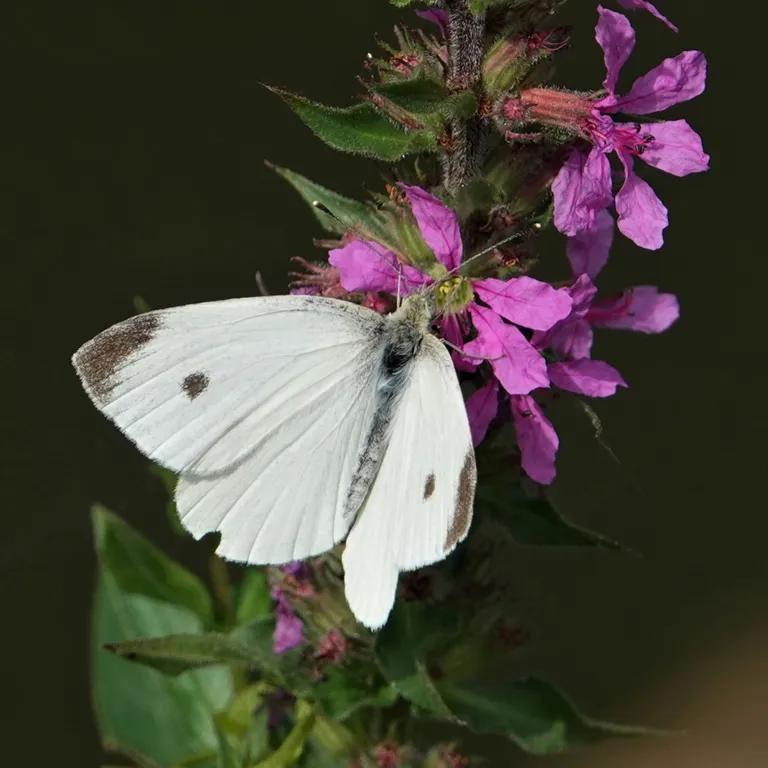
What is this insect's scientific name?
Pieris rapae
